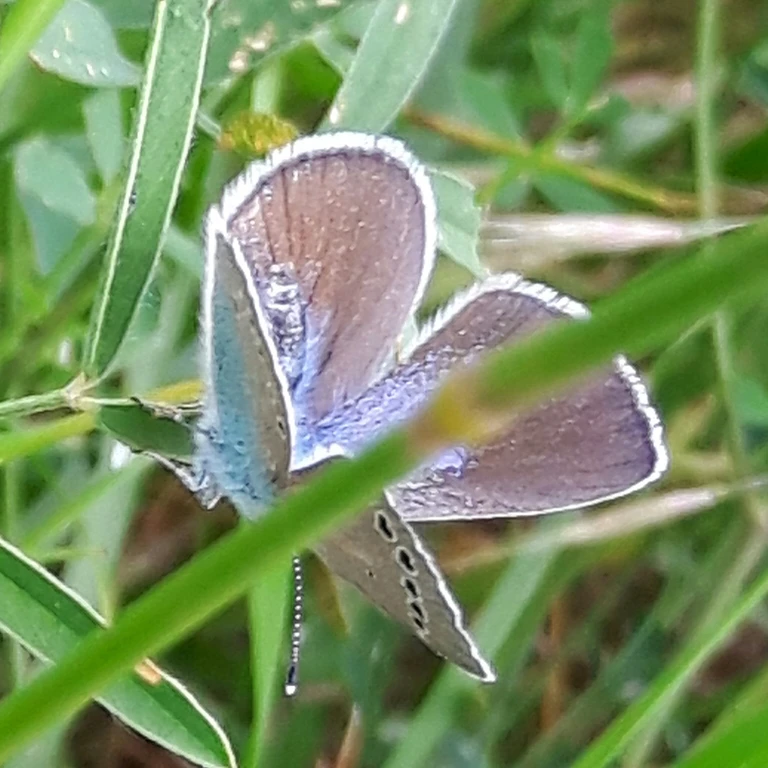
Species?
Glaucopsyche alexis
